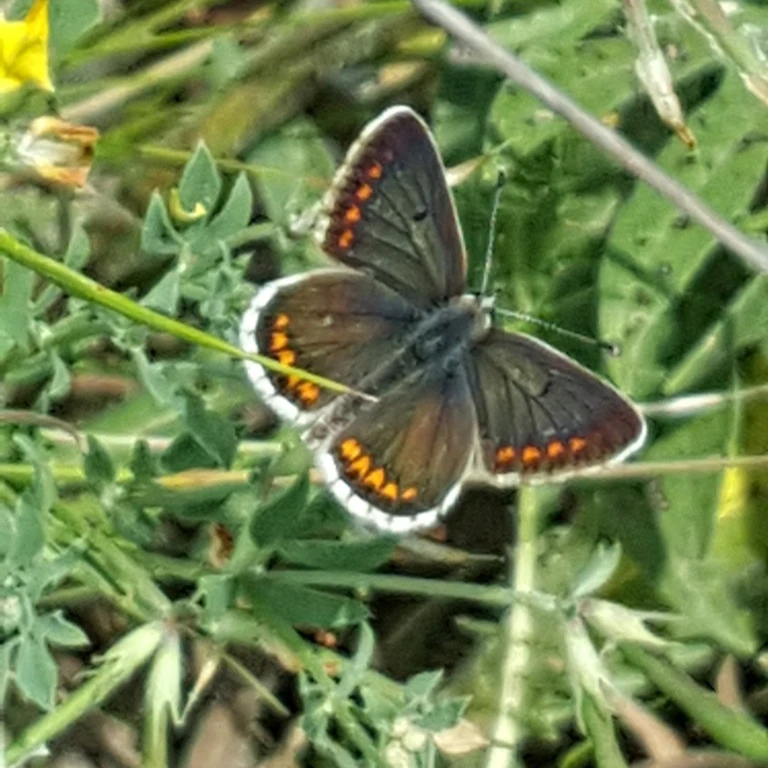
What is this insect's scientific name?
Aricia agestis/artaxerxes
